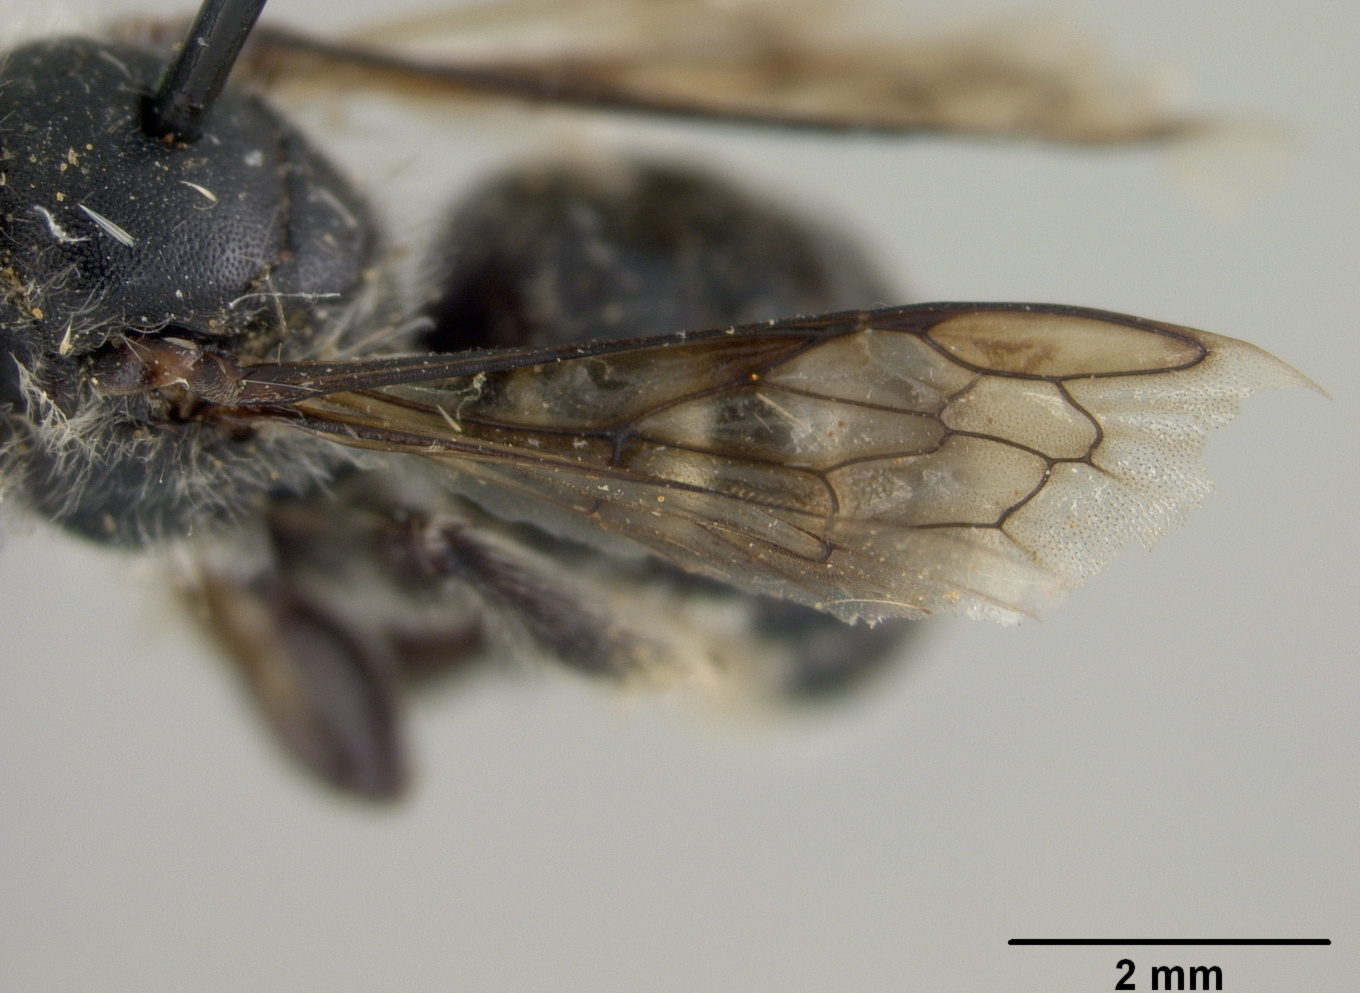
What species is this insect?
Hoplitis monardae
